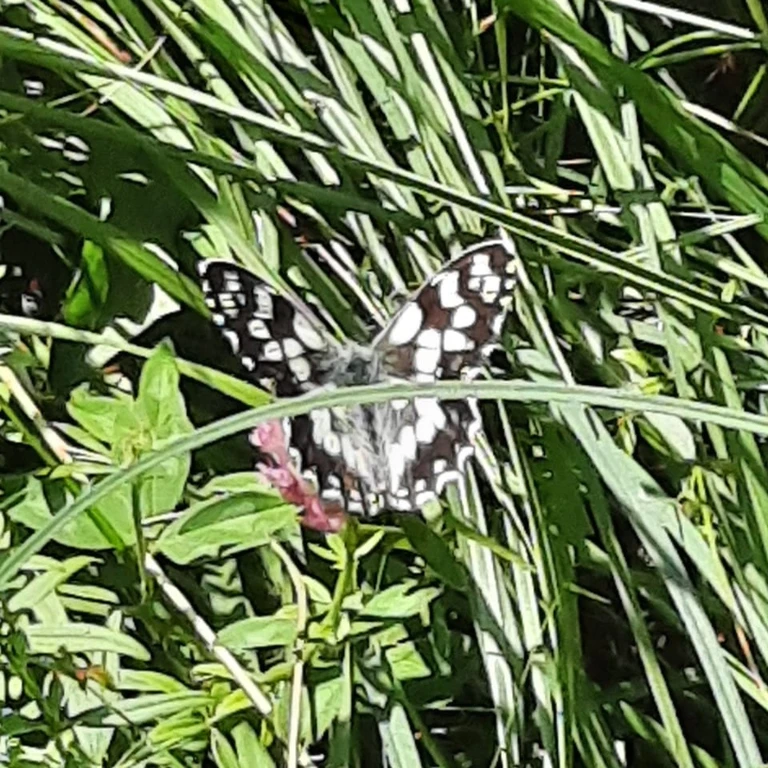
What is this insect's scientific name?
Melanargia galathea
